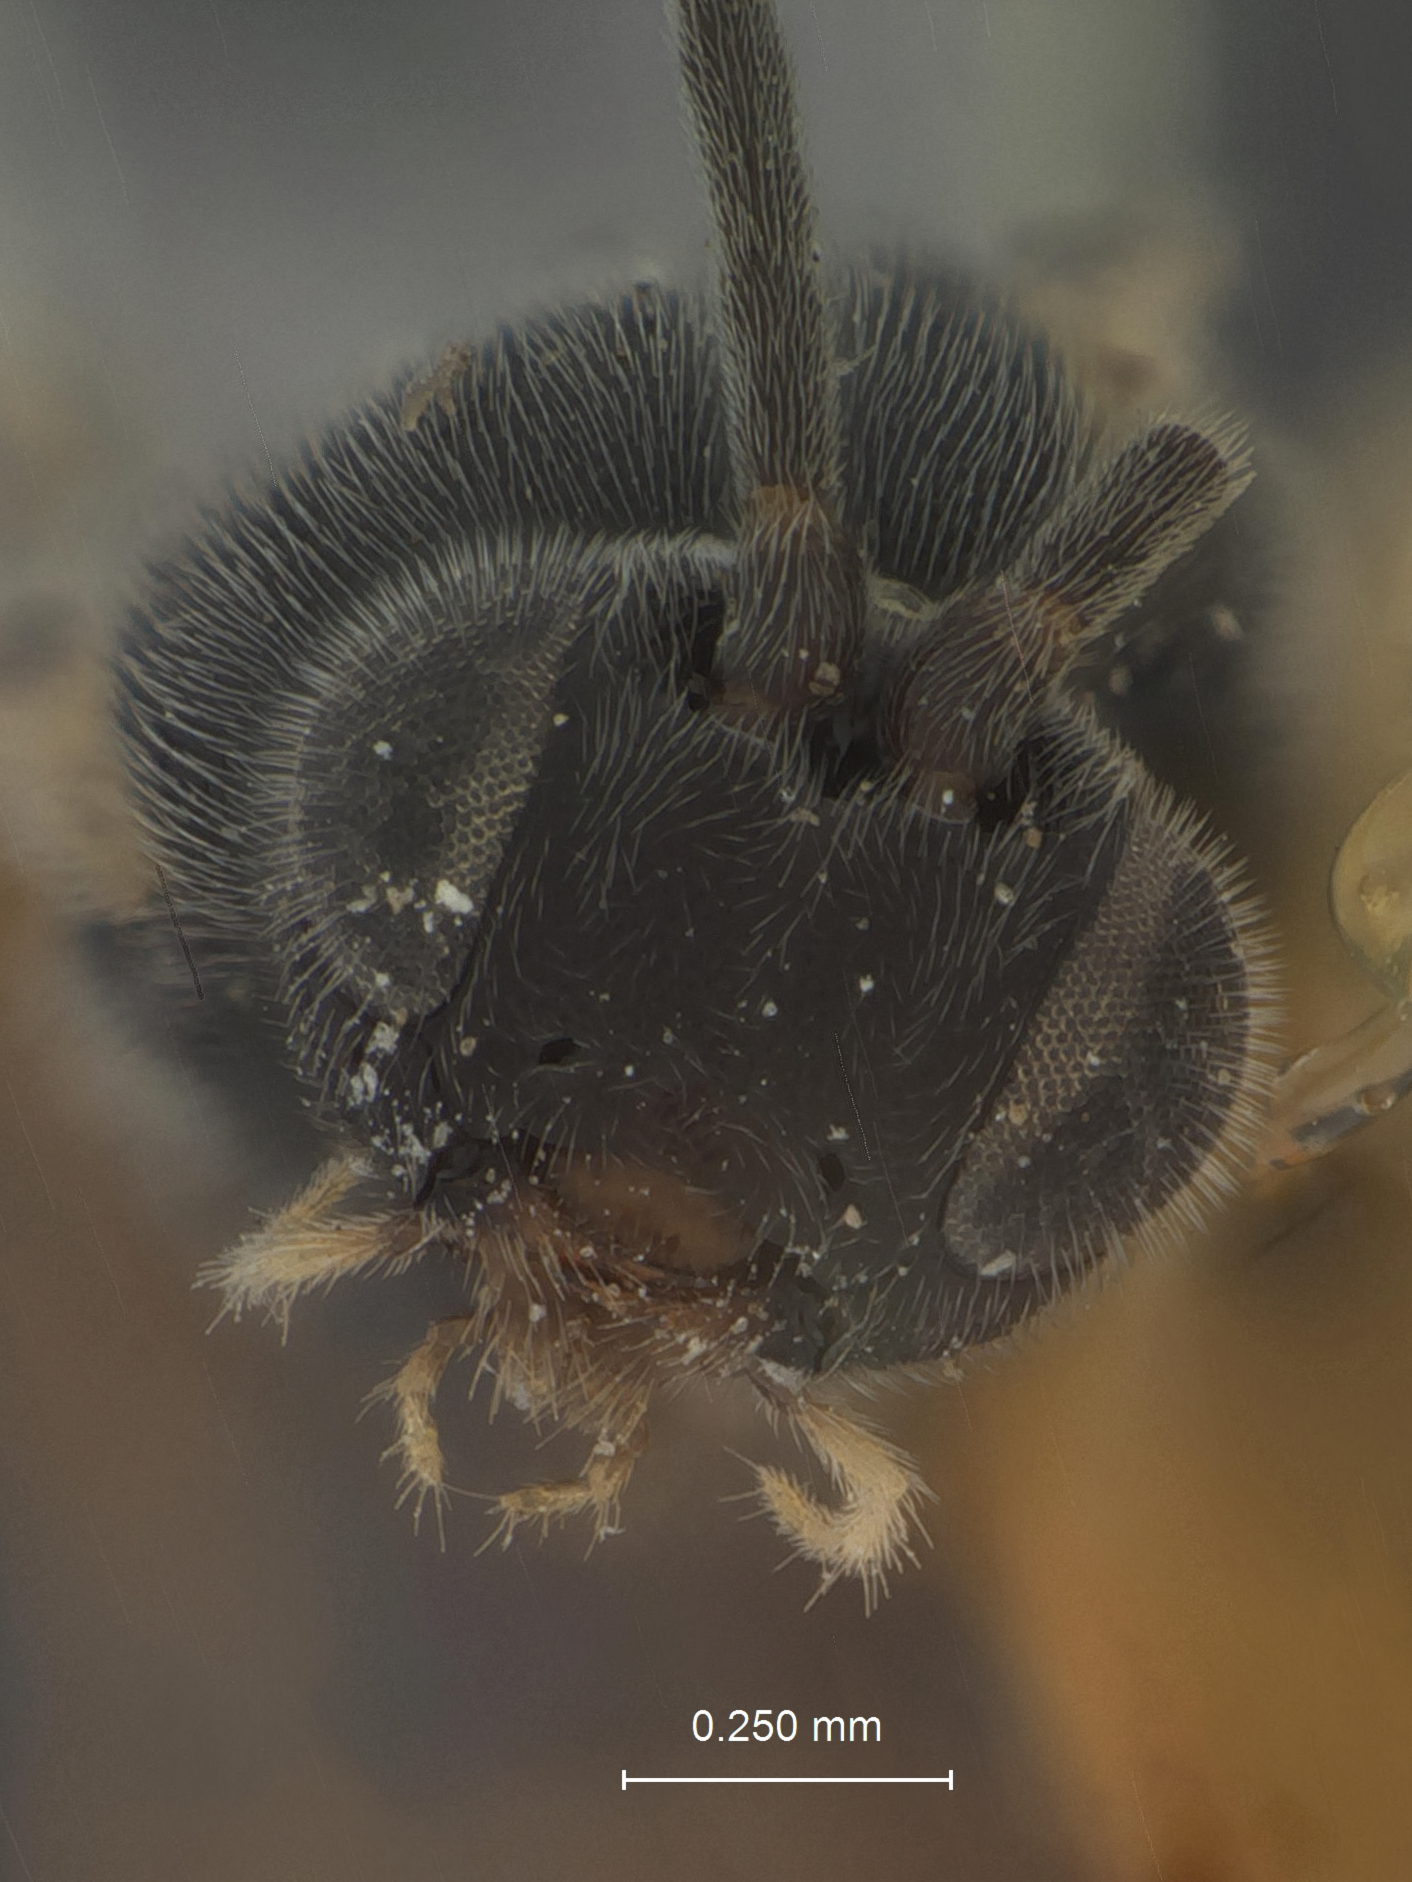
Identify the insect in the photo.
Apanteles epiblemae
